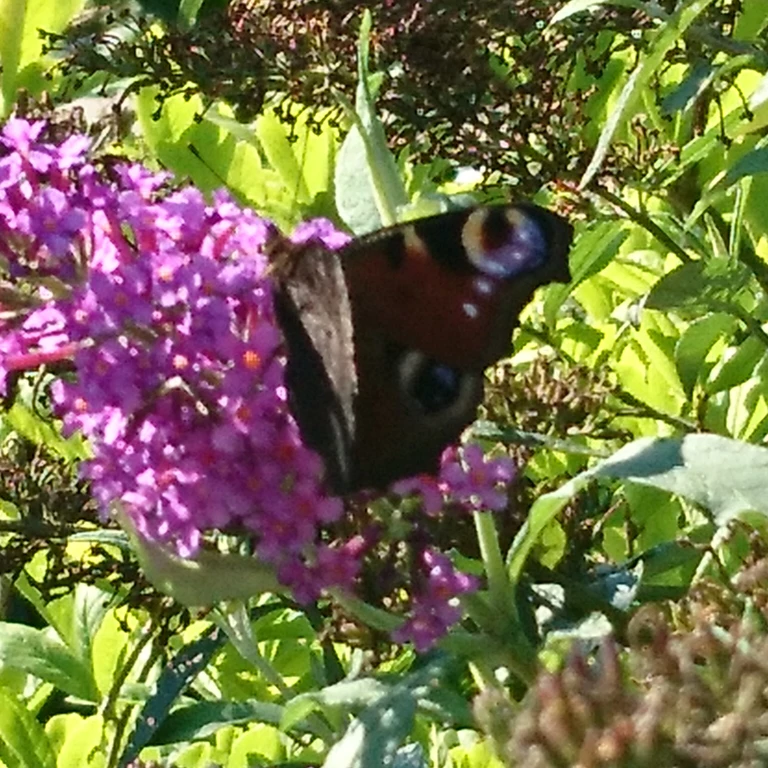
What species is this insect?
Aglais io
